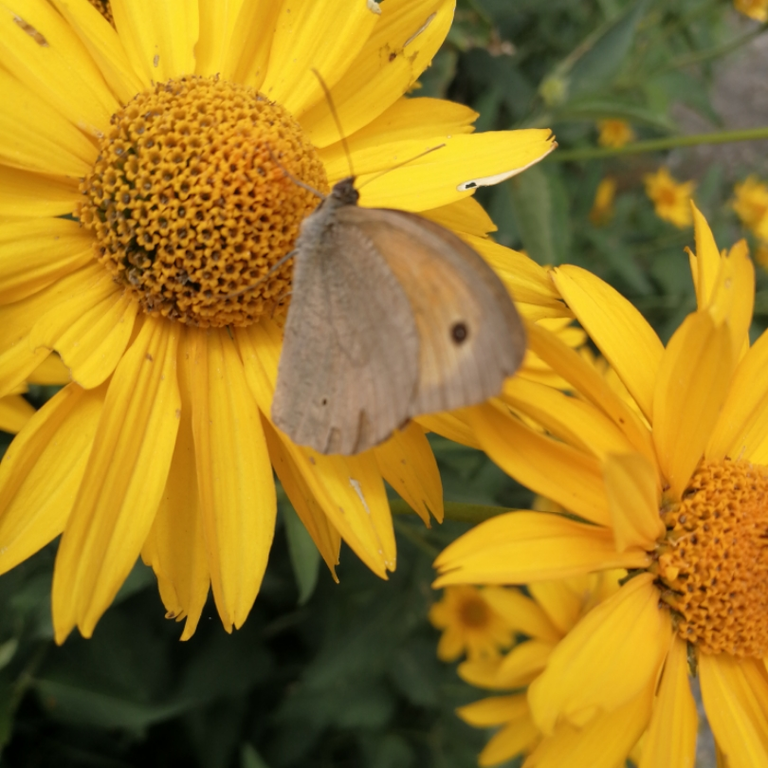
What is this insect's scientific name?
Maniola jurtina
